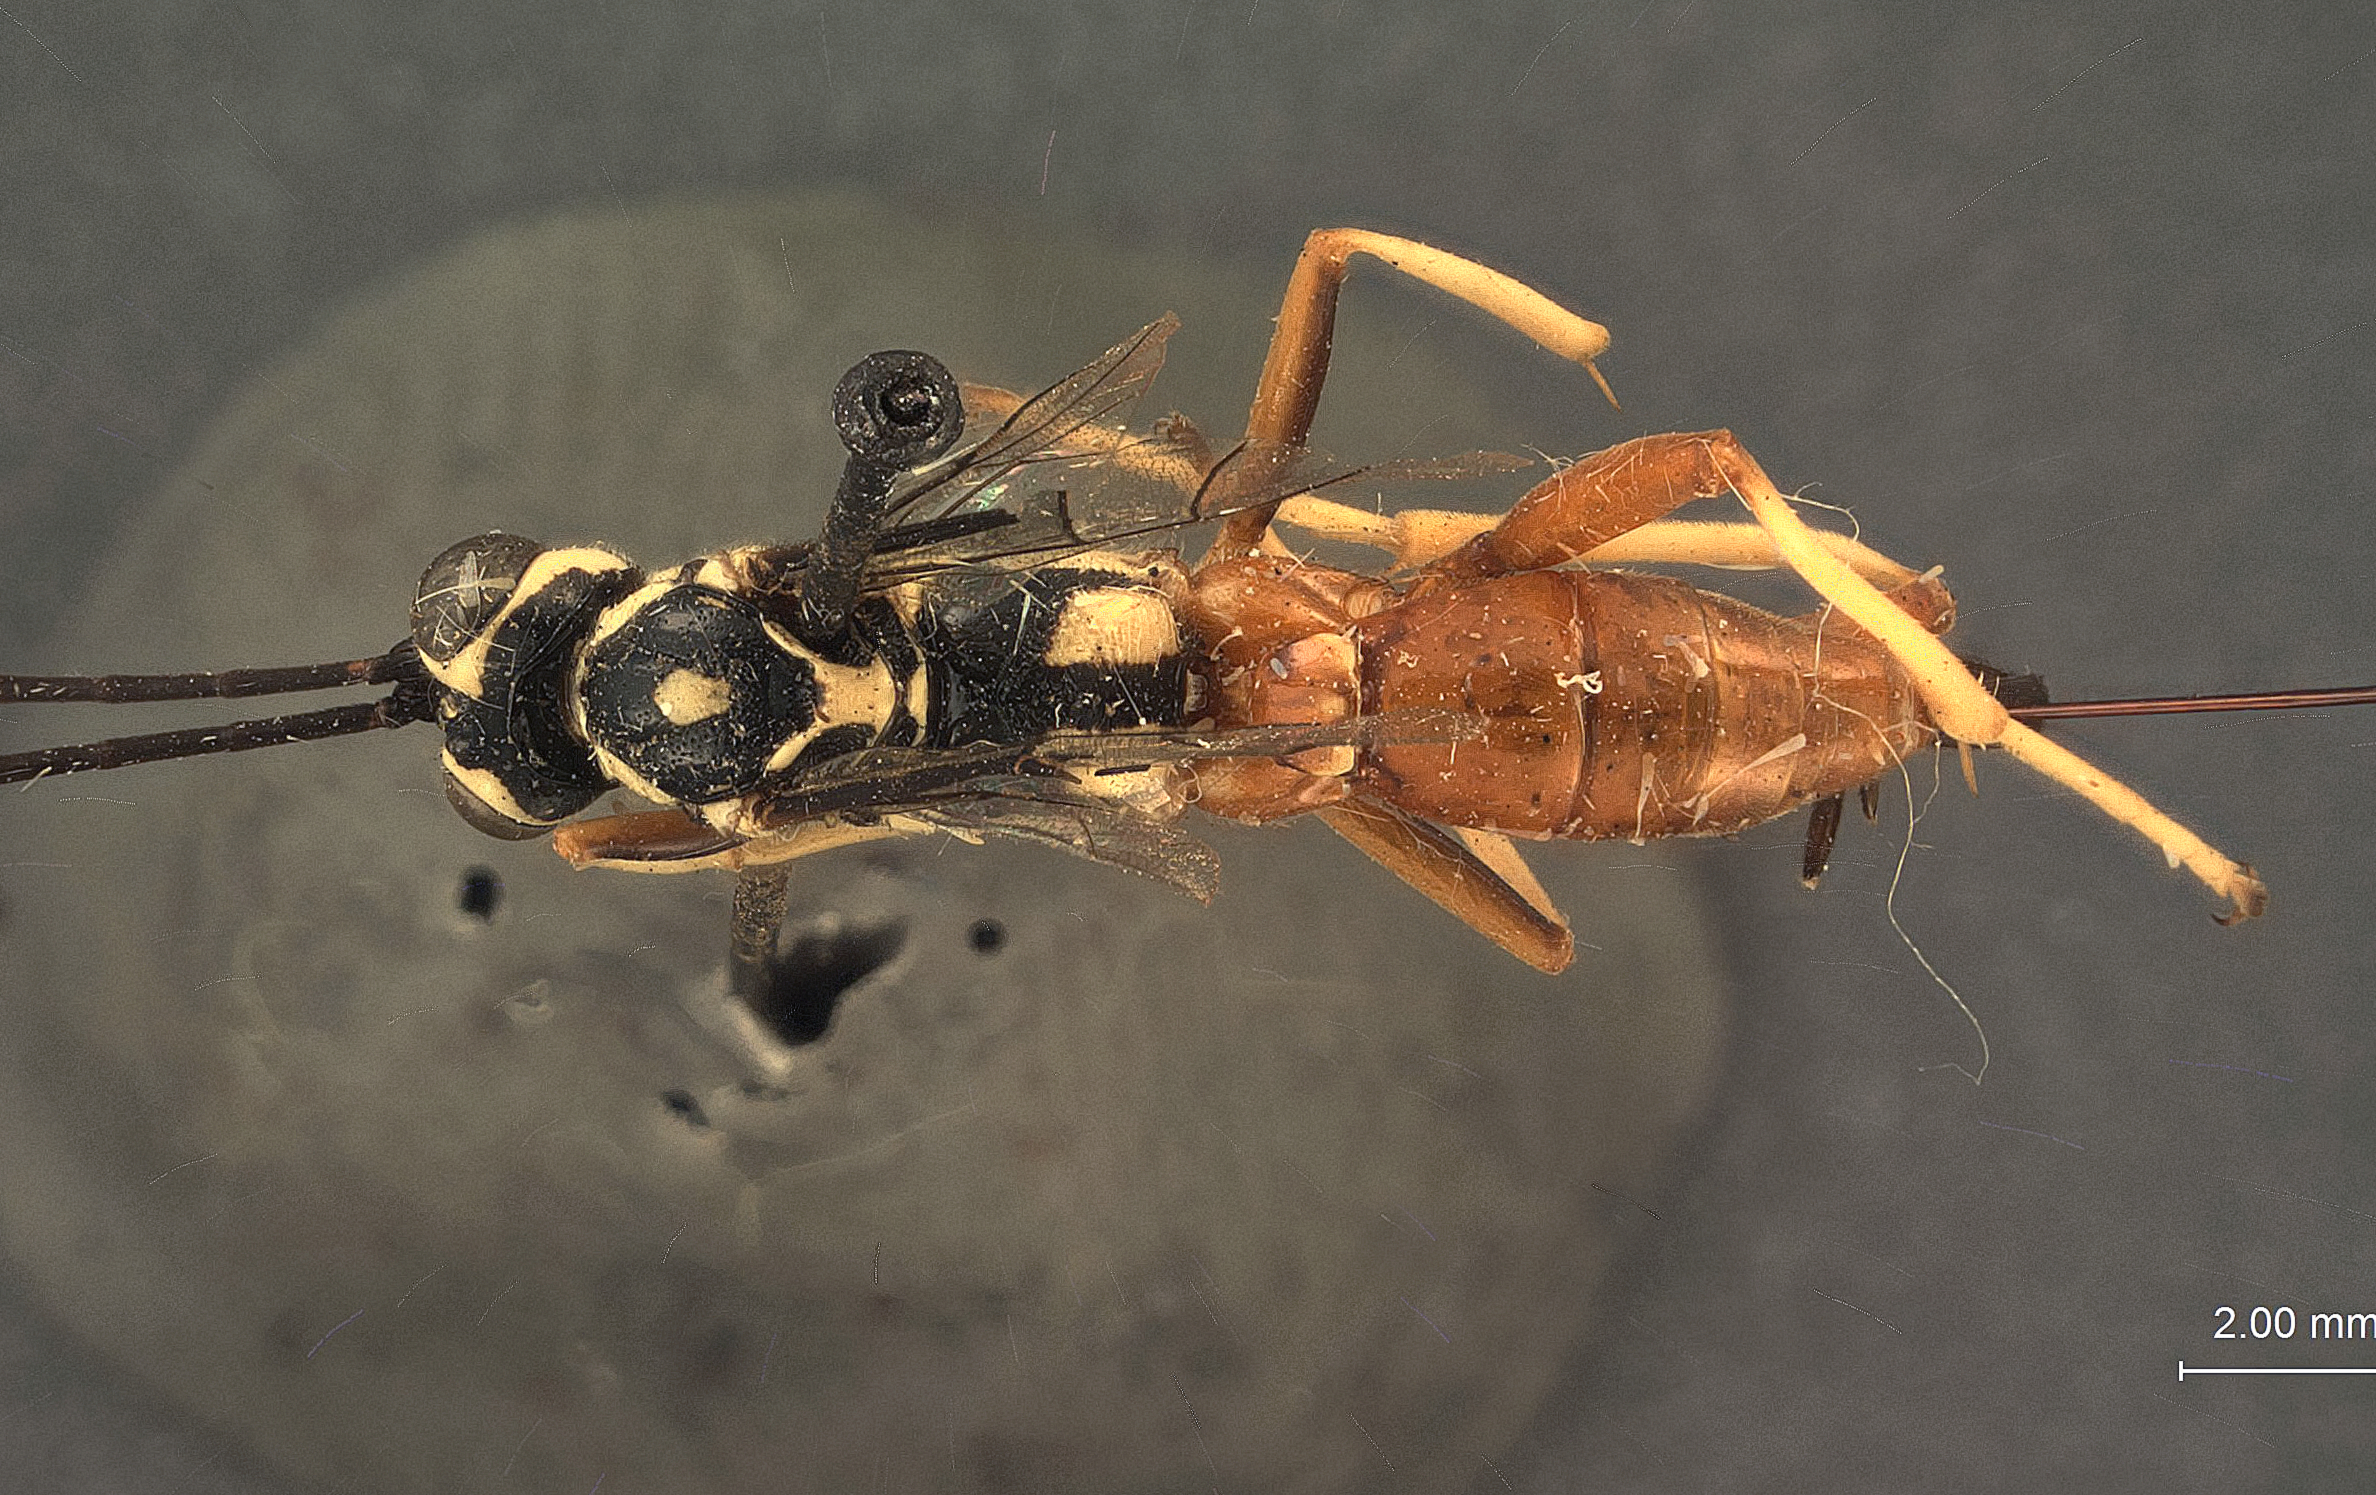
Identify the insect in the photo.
Cryptanura genalis
